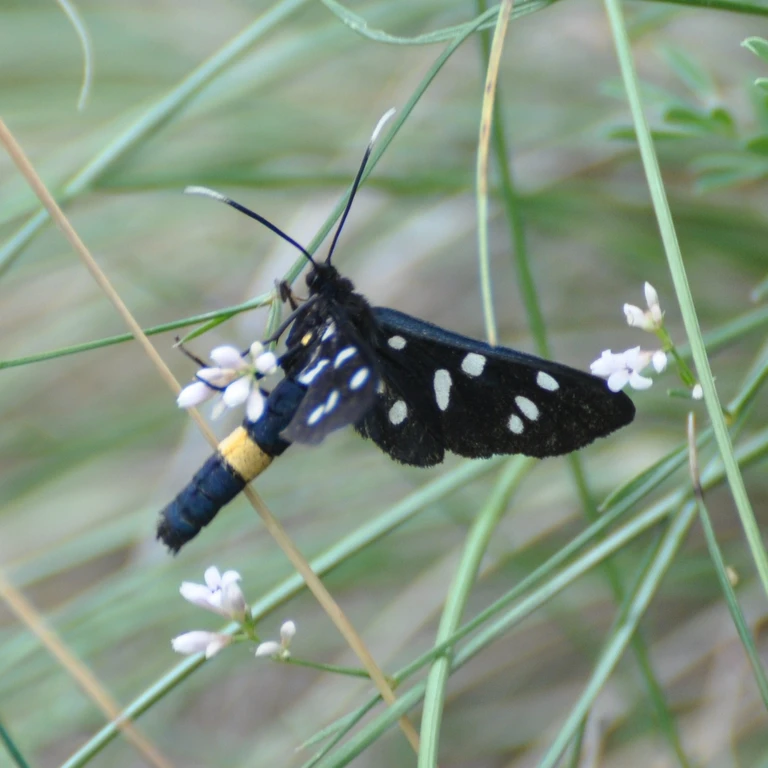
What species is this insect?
Amata phegea
